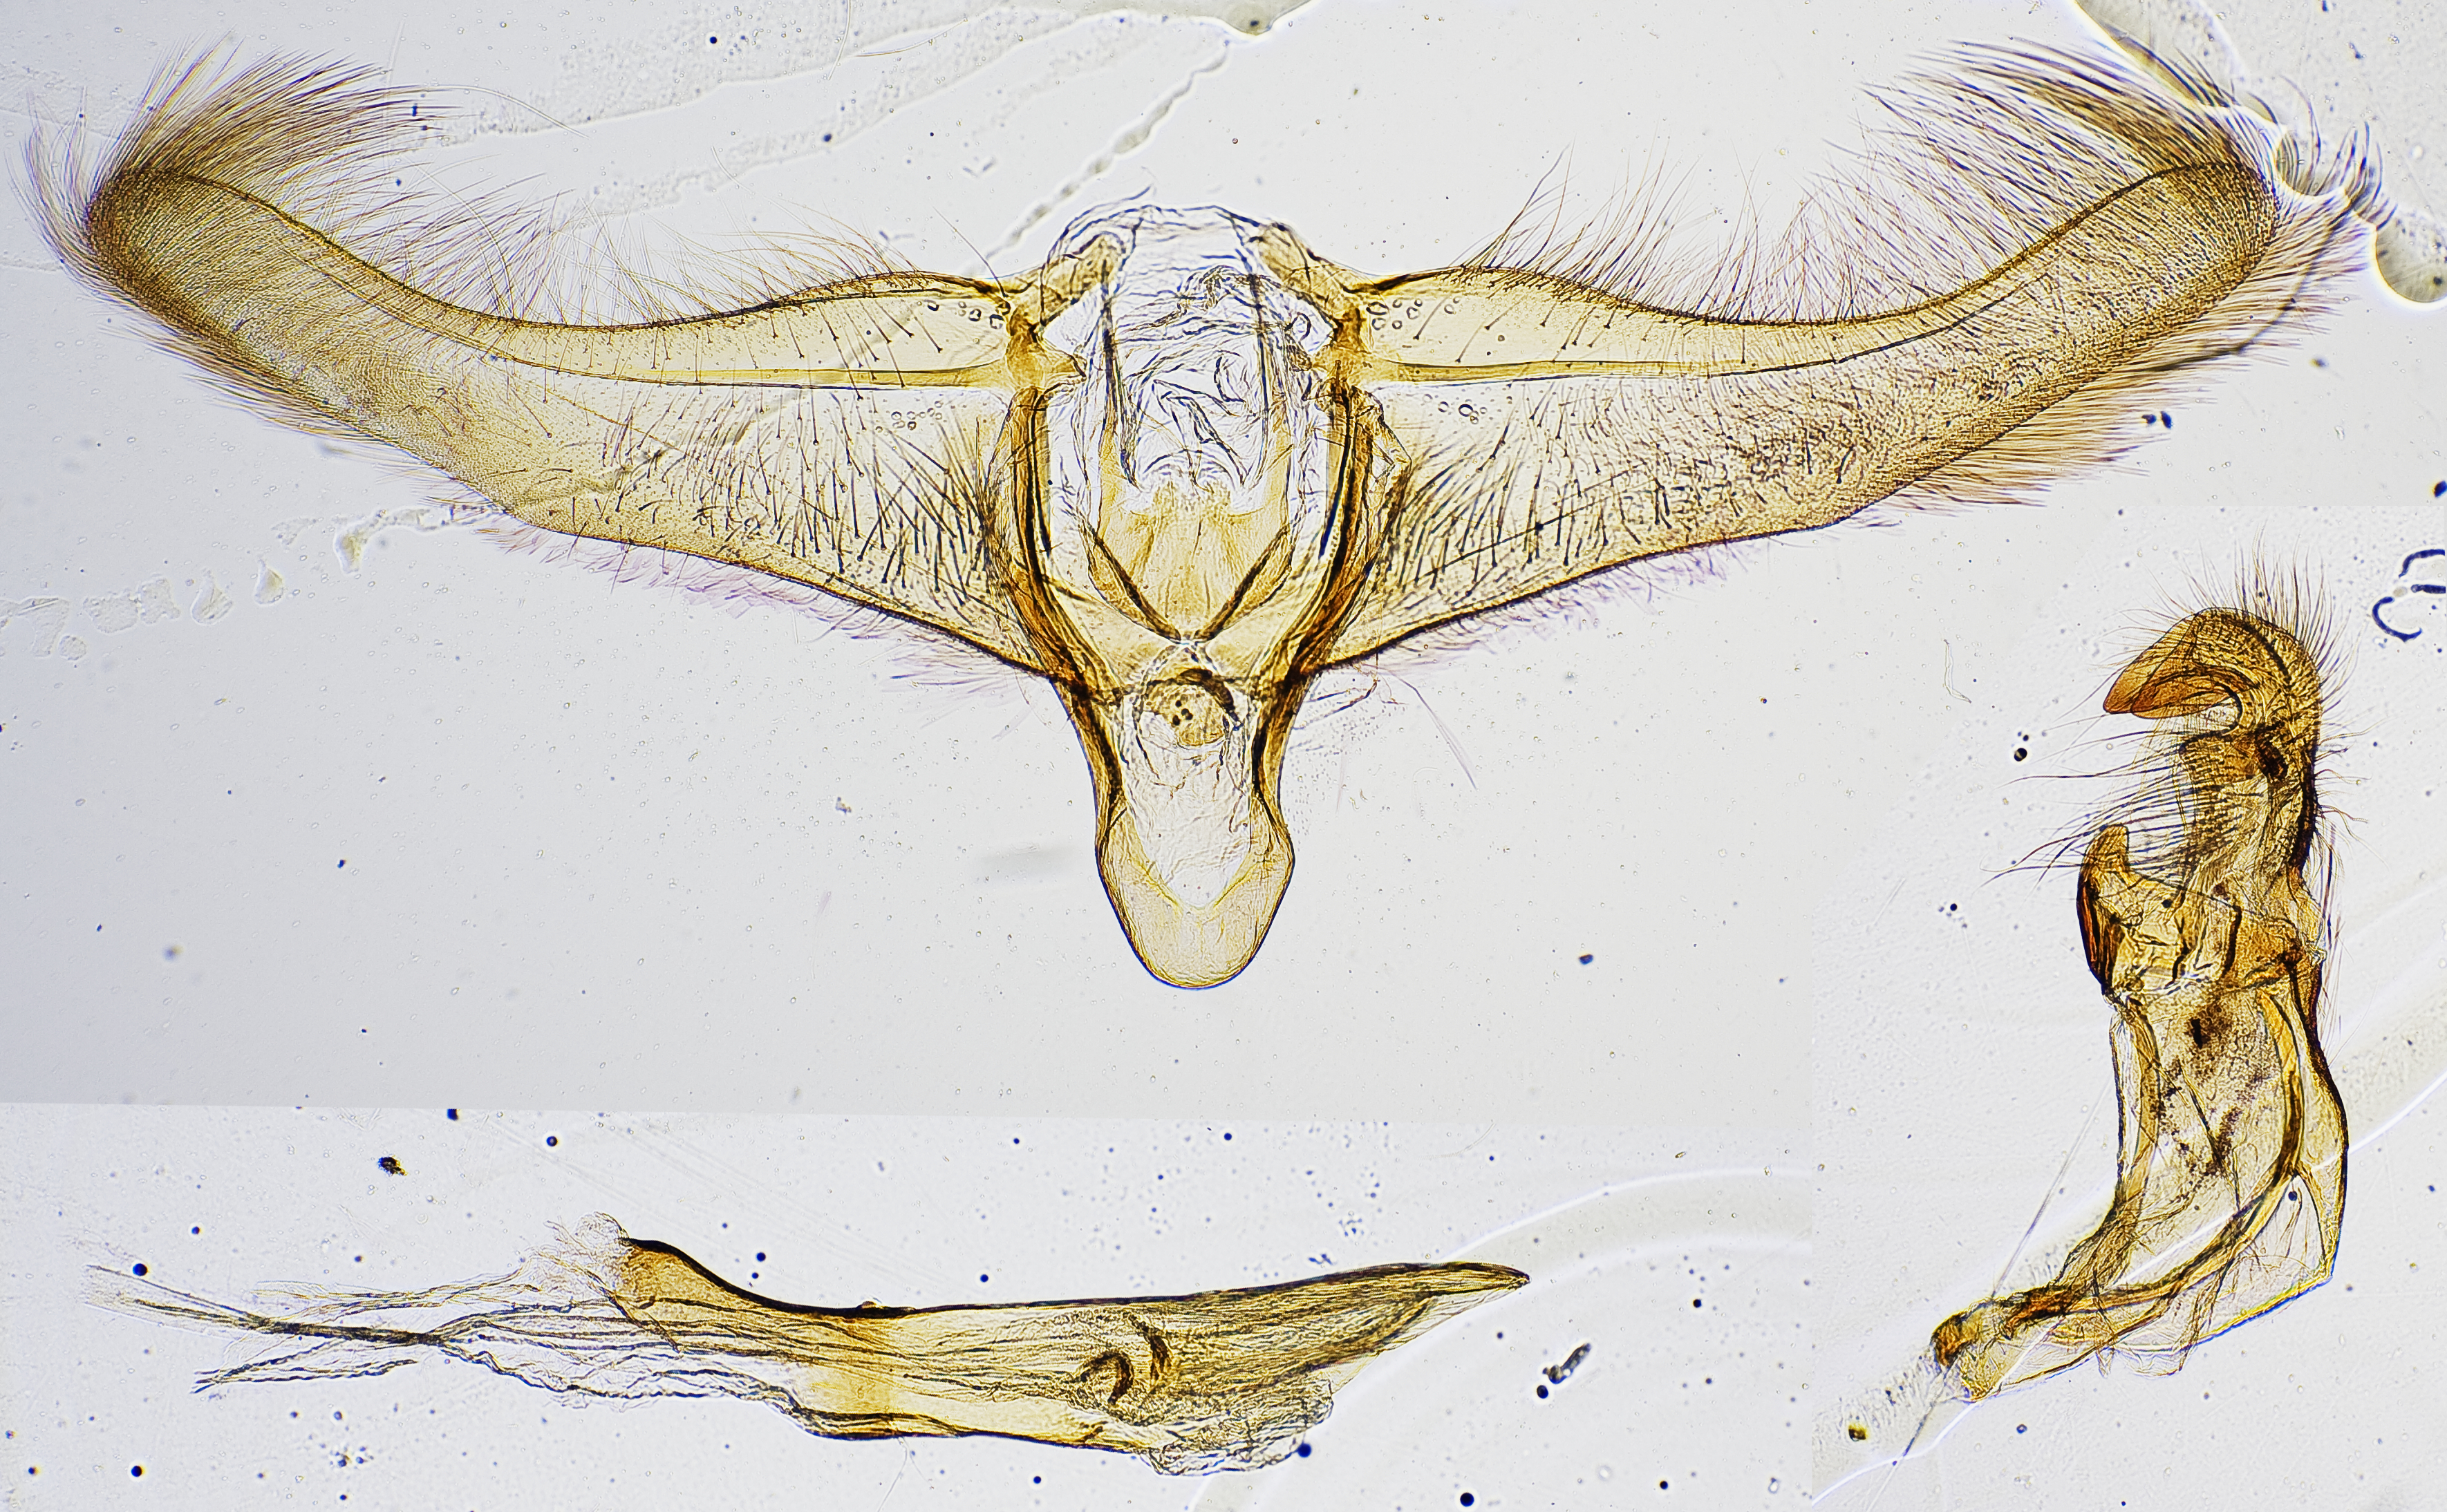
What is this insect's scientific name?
Doratoperas vinasella
